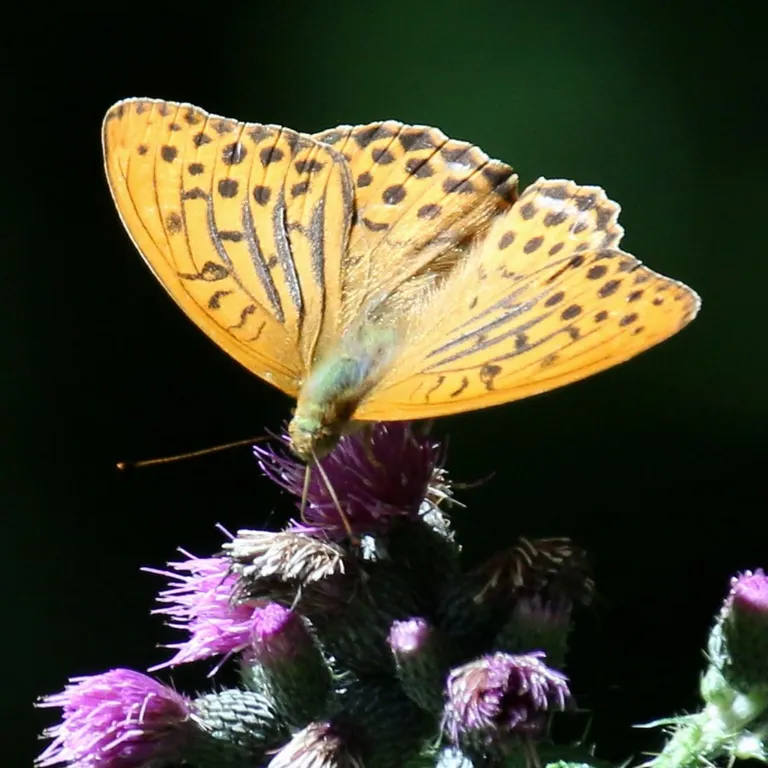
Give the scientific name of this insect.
Argynnis paphia
